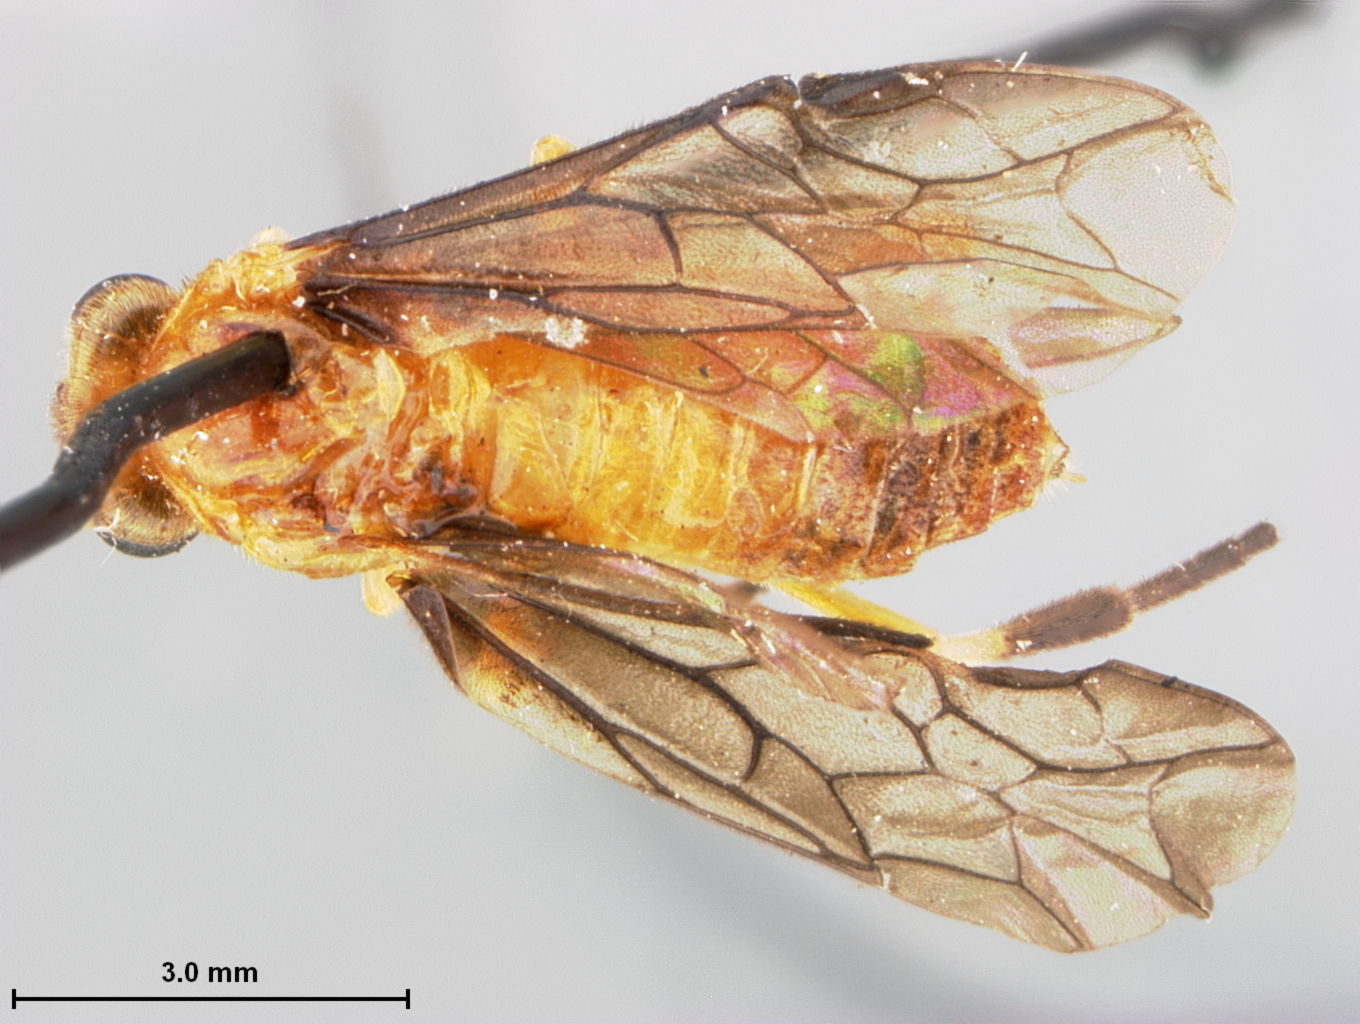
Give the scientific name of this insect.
Parazarca fumipennis
